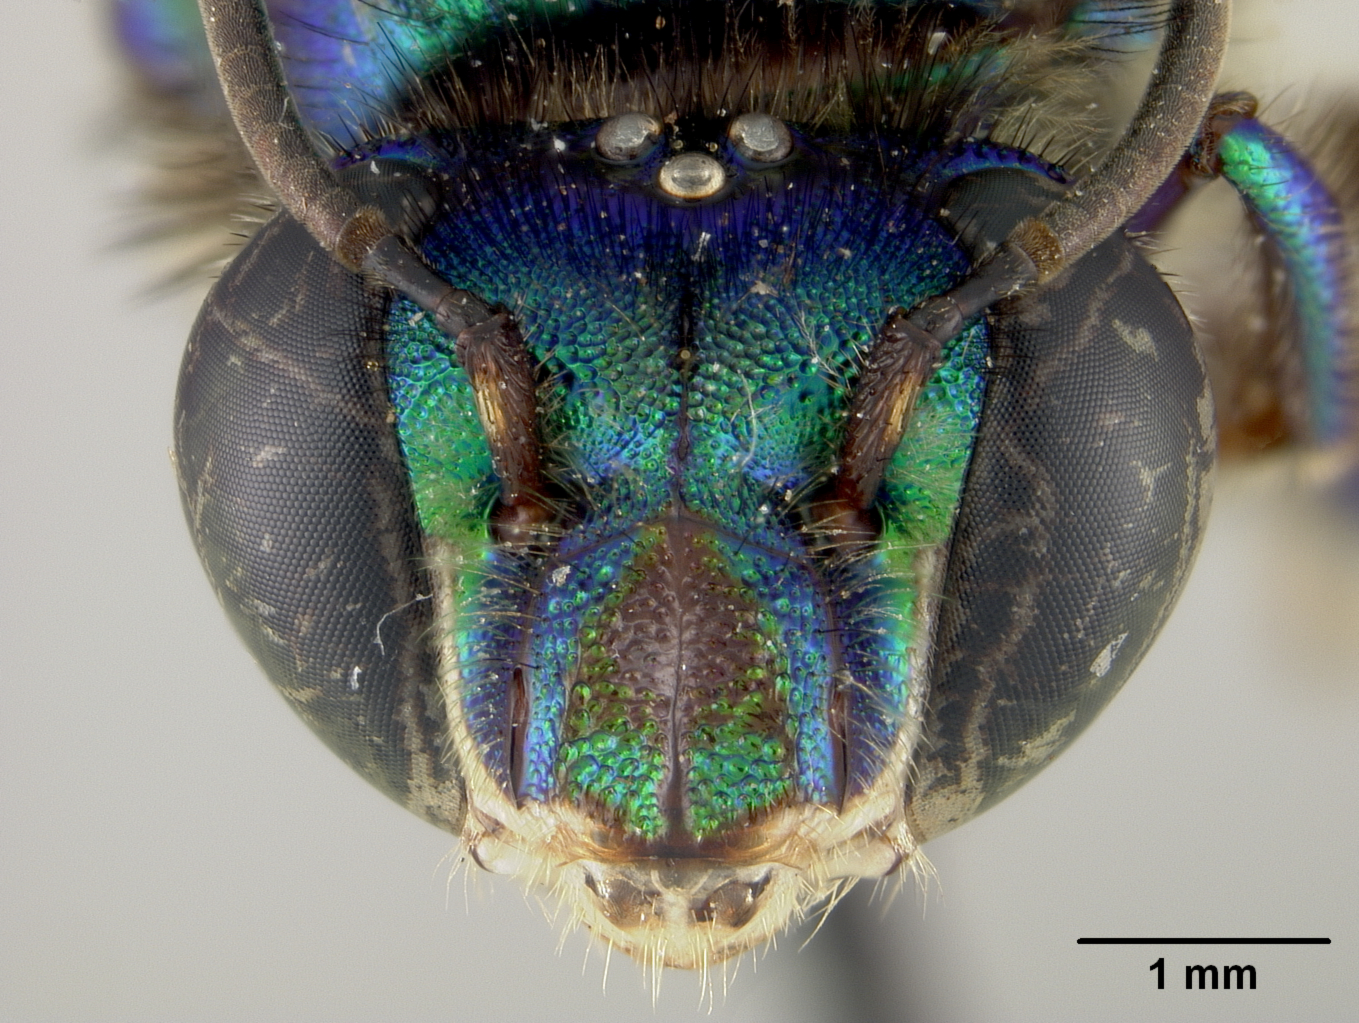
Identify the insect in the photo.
Euglossa fuscifrons
